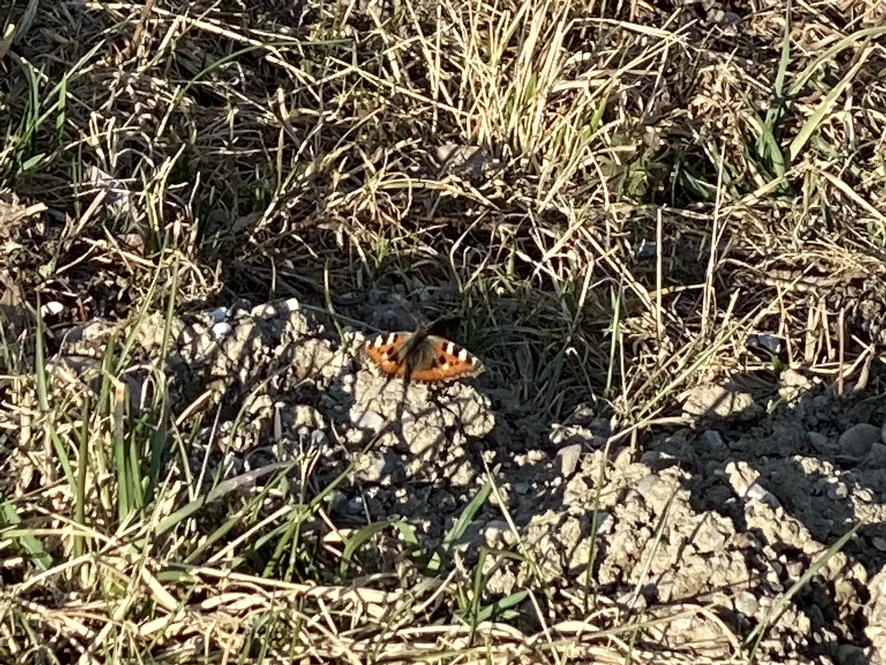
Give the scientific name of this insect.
Aglais urticae
